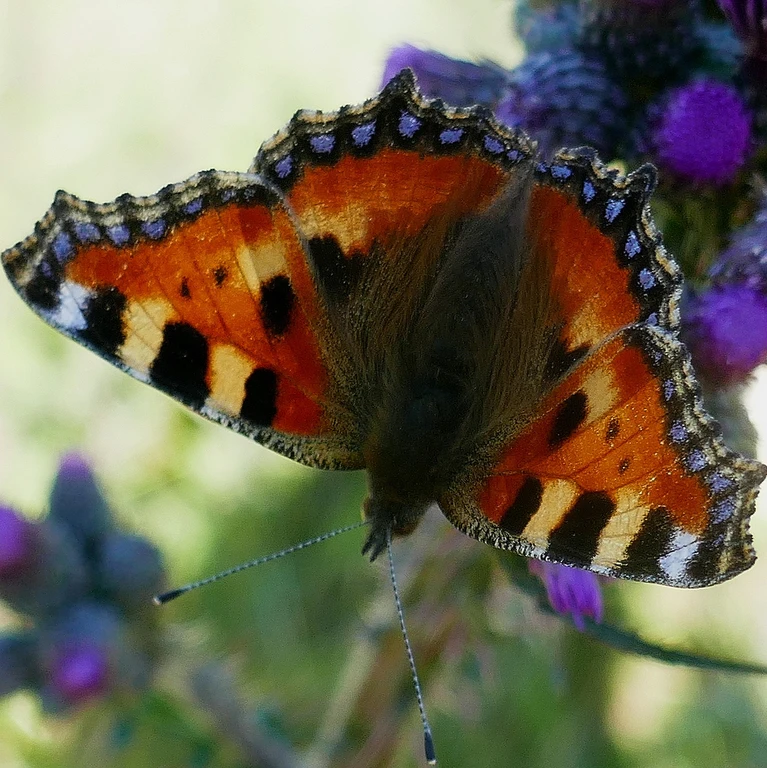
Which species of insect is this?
Aglais urticae
